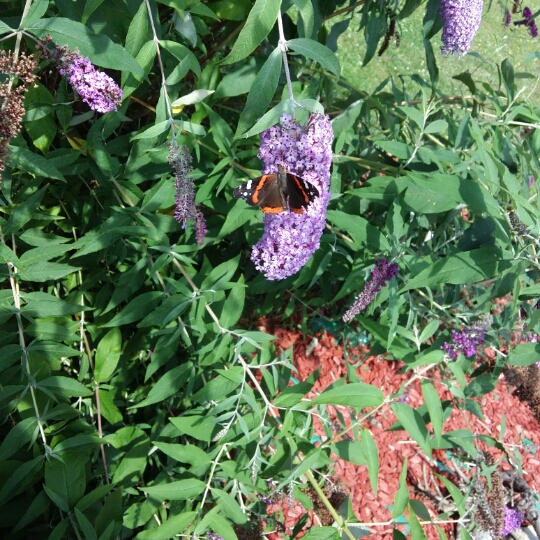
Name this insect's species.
Vanessa atalanta
